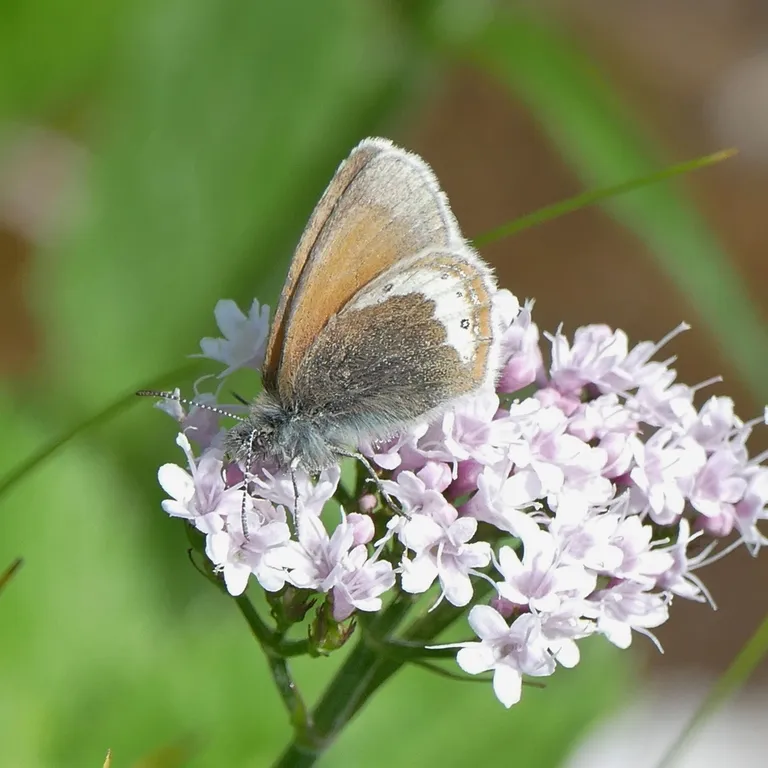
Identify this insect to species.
Coenonympha gardetta
